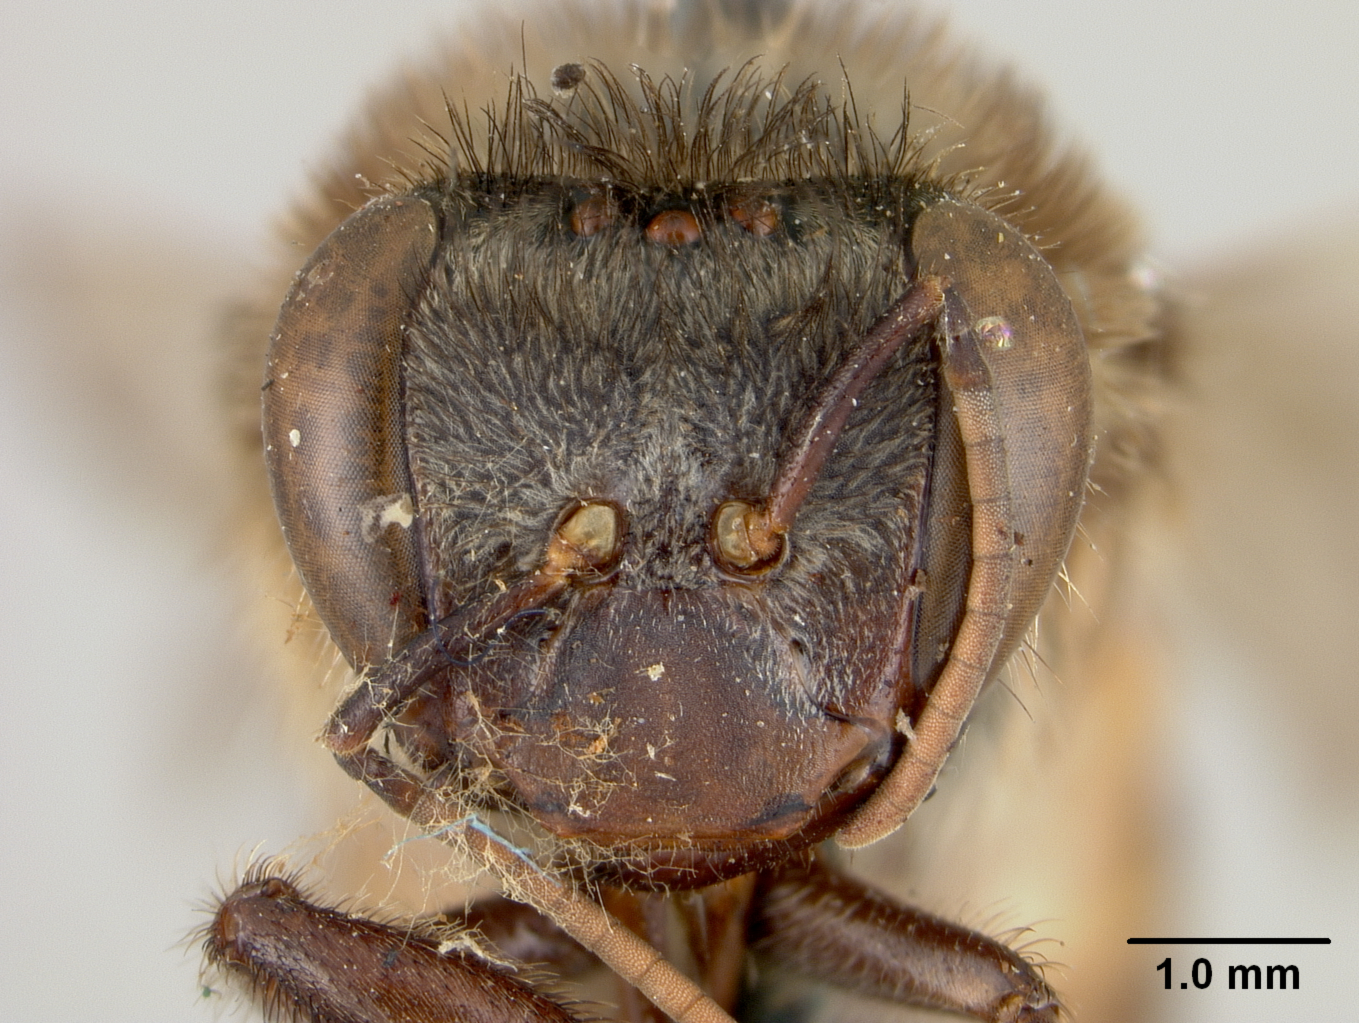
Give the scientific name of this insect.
Melipona fasciata
